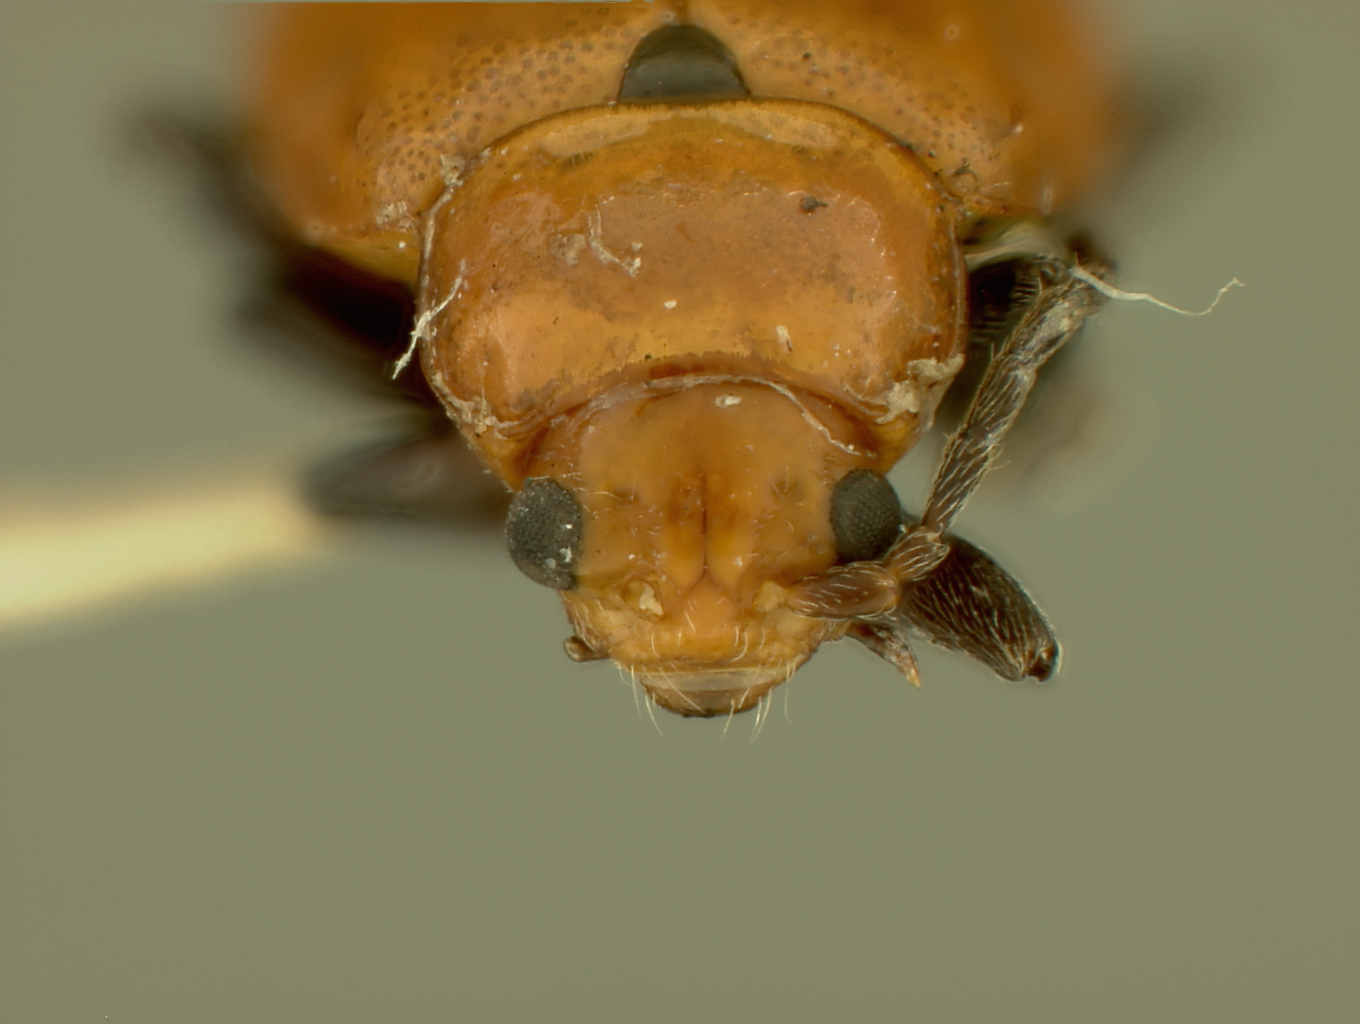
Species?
Strabala acuminata
